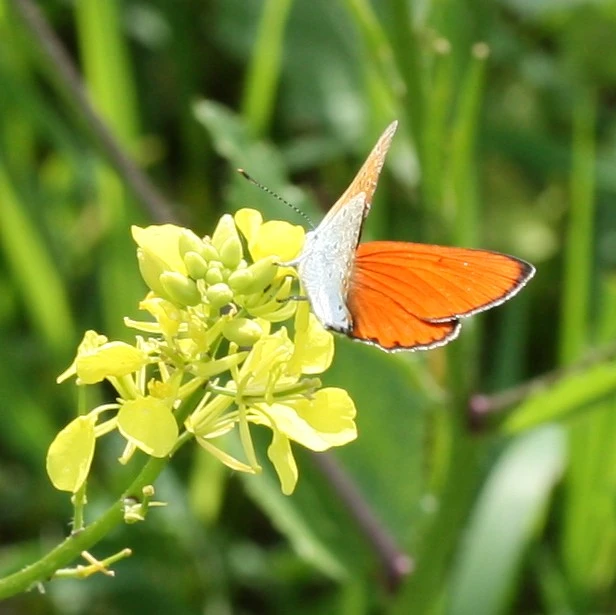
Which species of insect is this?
Lycaena dispar
